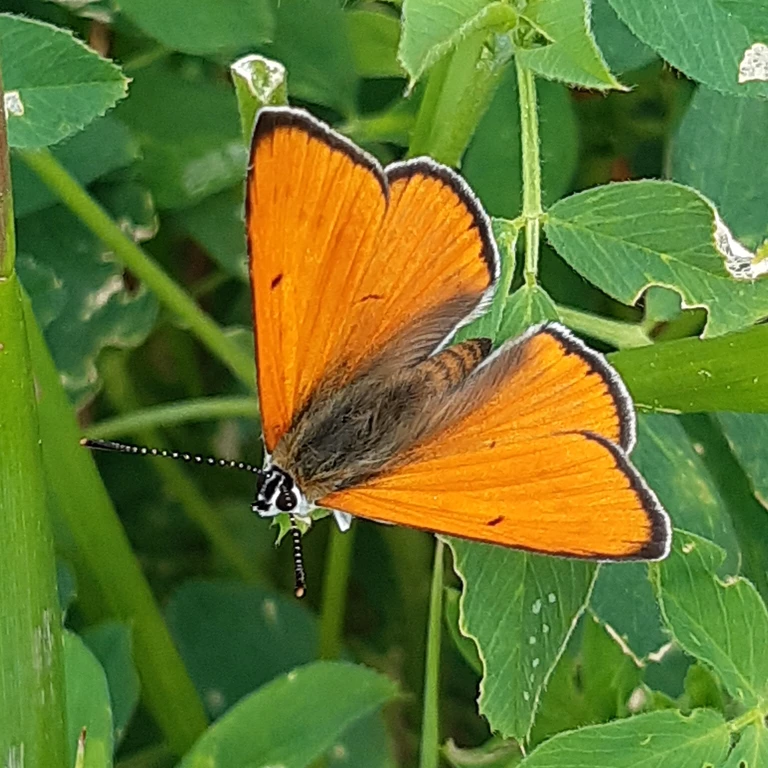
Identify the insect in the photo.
Lycaena dispar
